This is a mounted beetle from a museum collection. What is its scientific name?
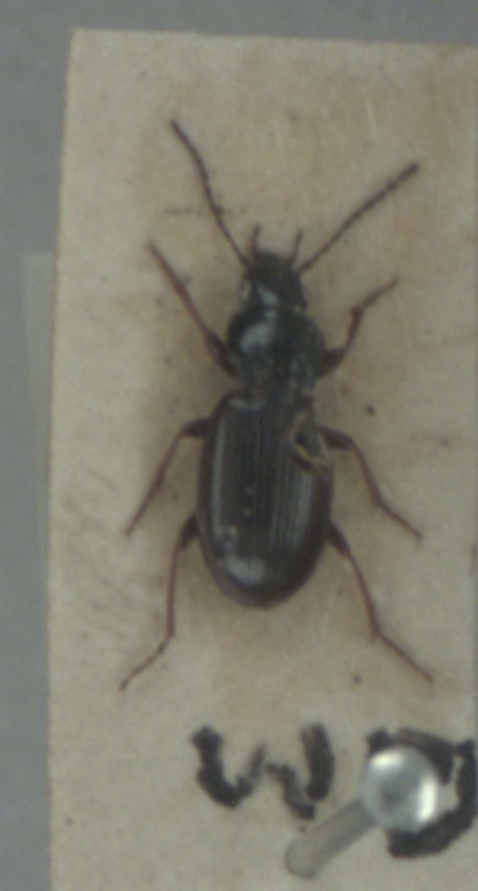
Pterostichus strenuus
